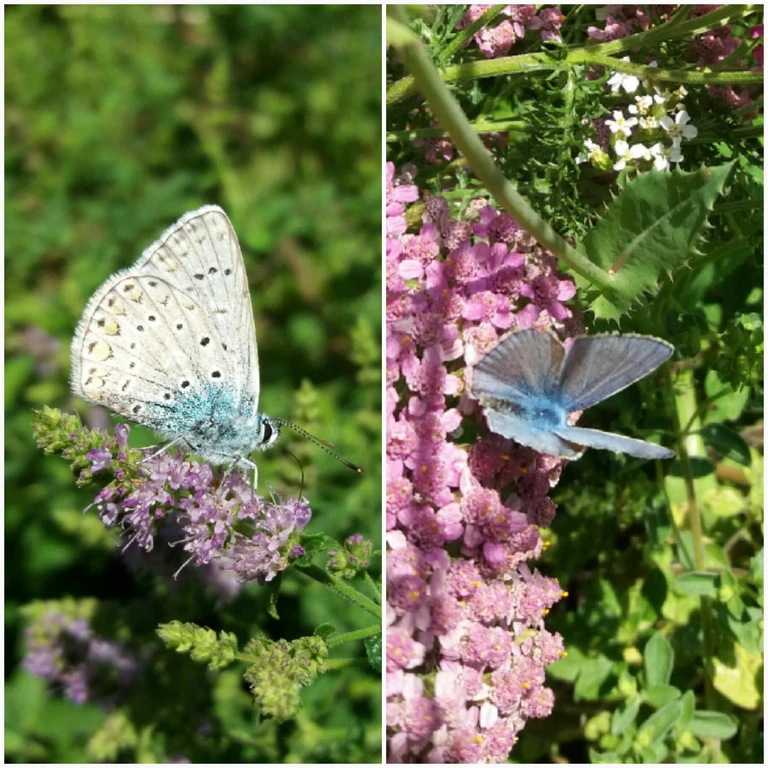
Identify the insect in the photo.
Polyommatus icarus
